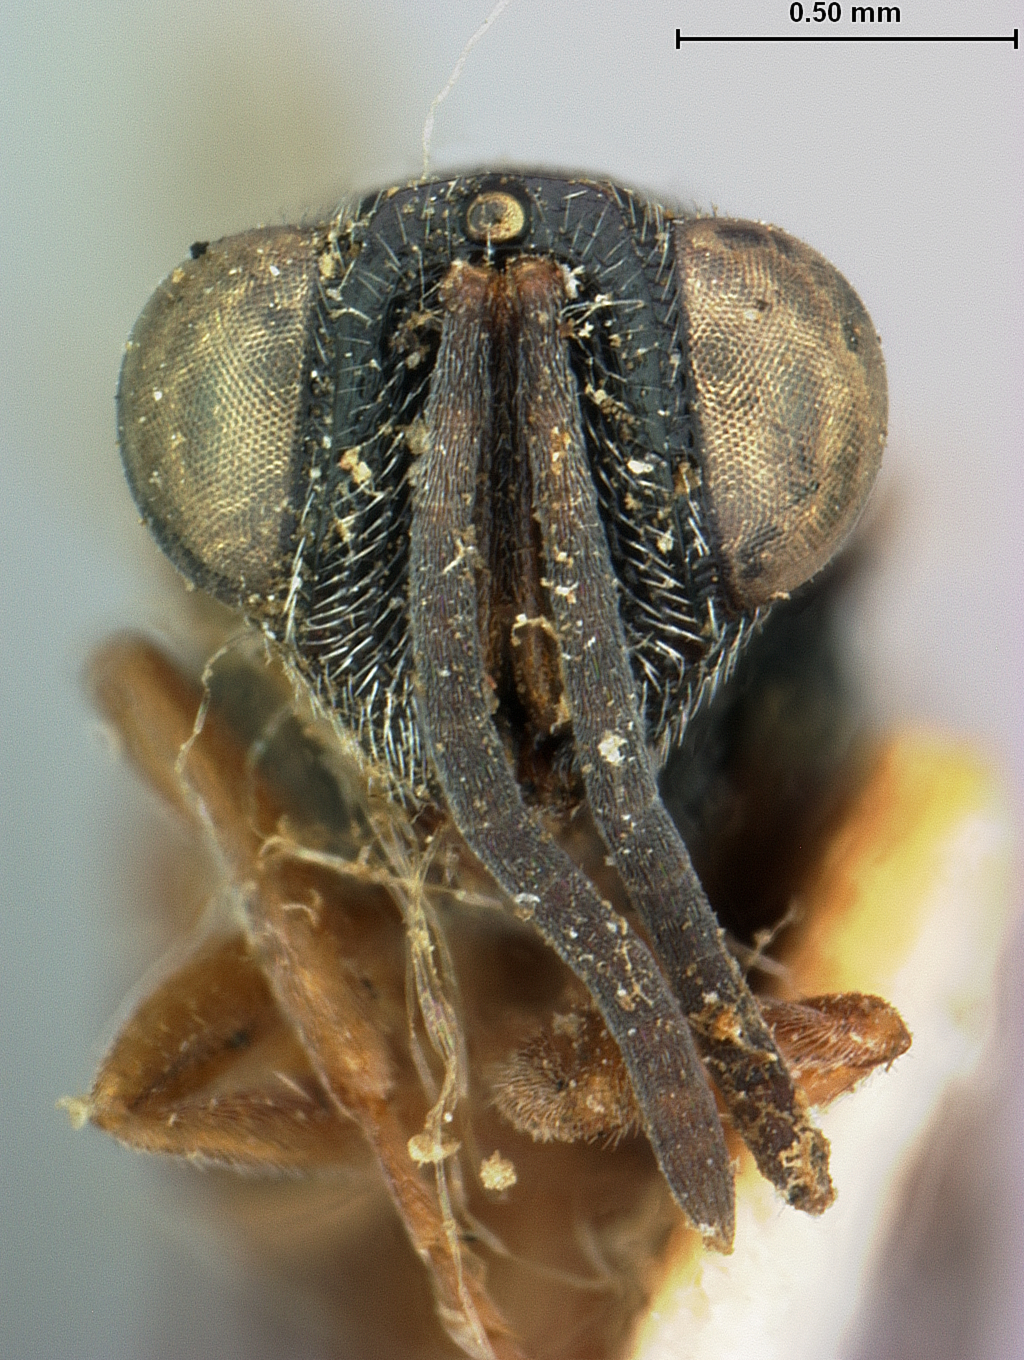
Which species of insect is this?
Haltichella bicolor
